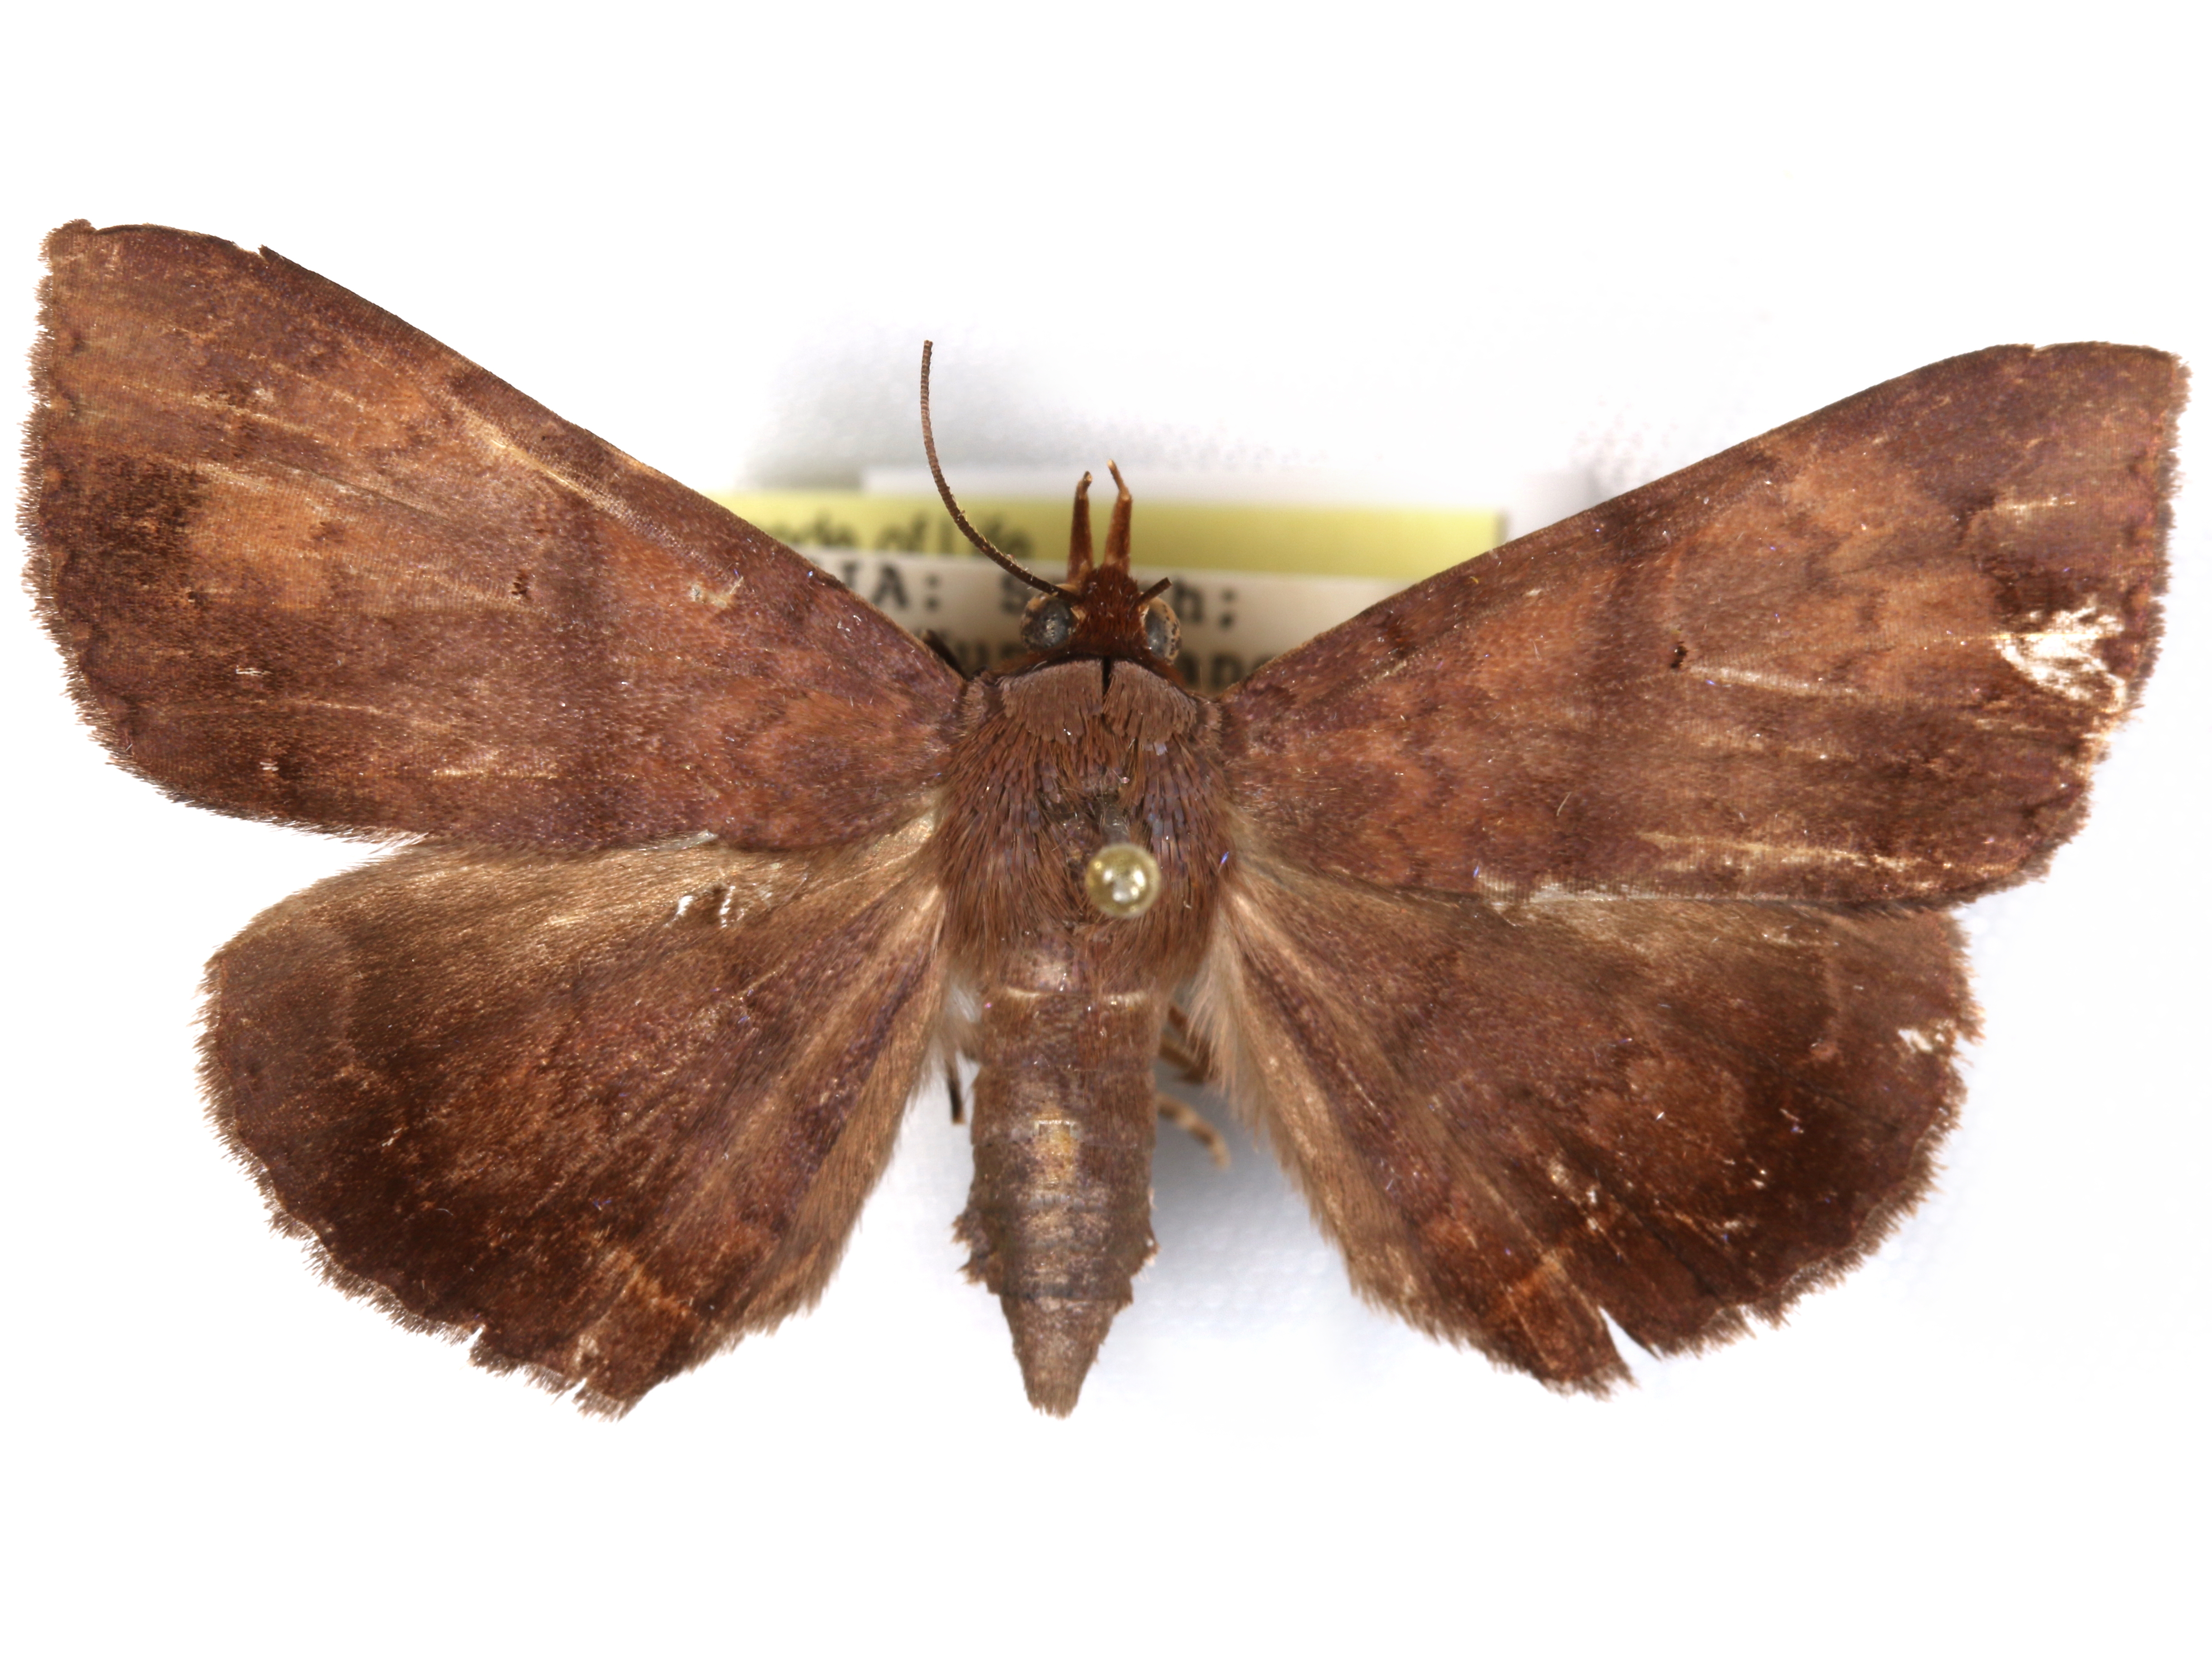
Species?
Mecodina praecipua
